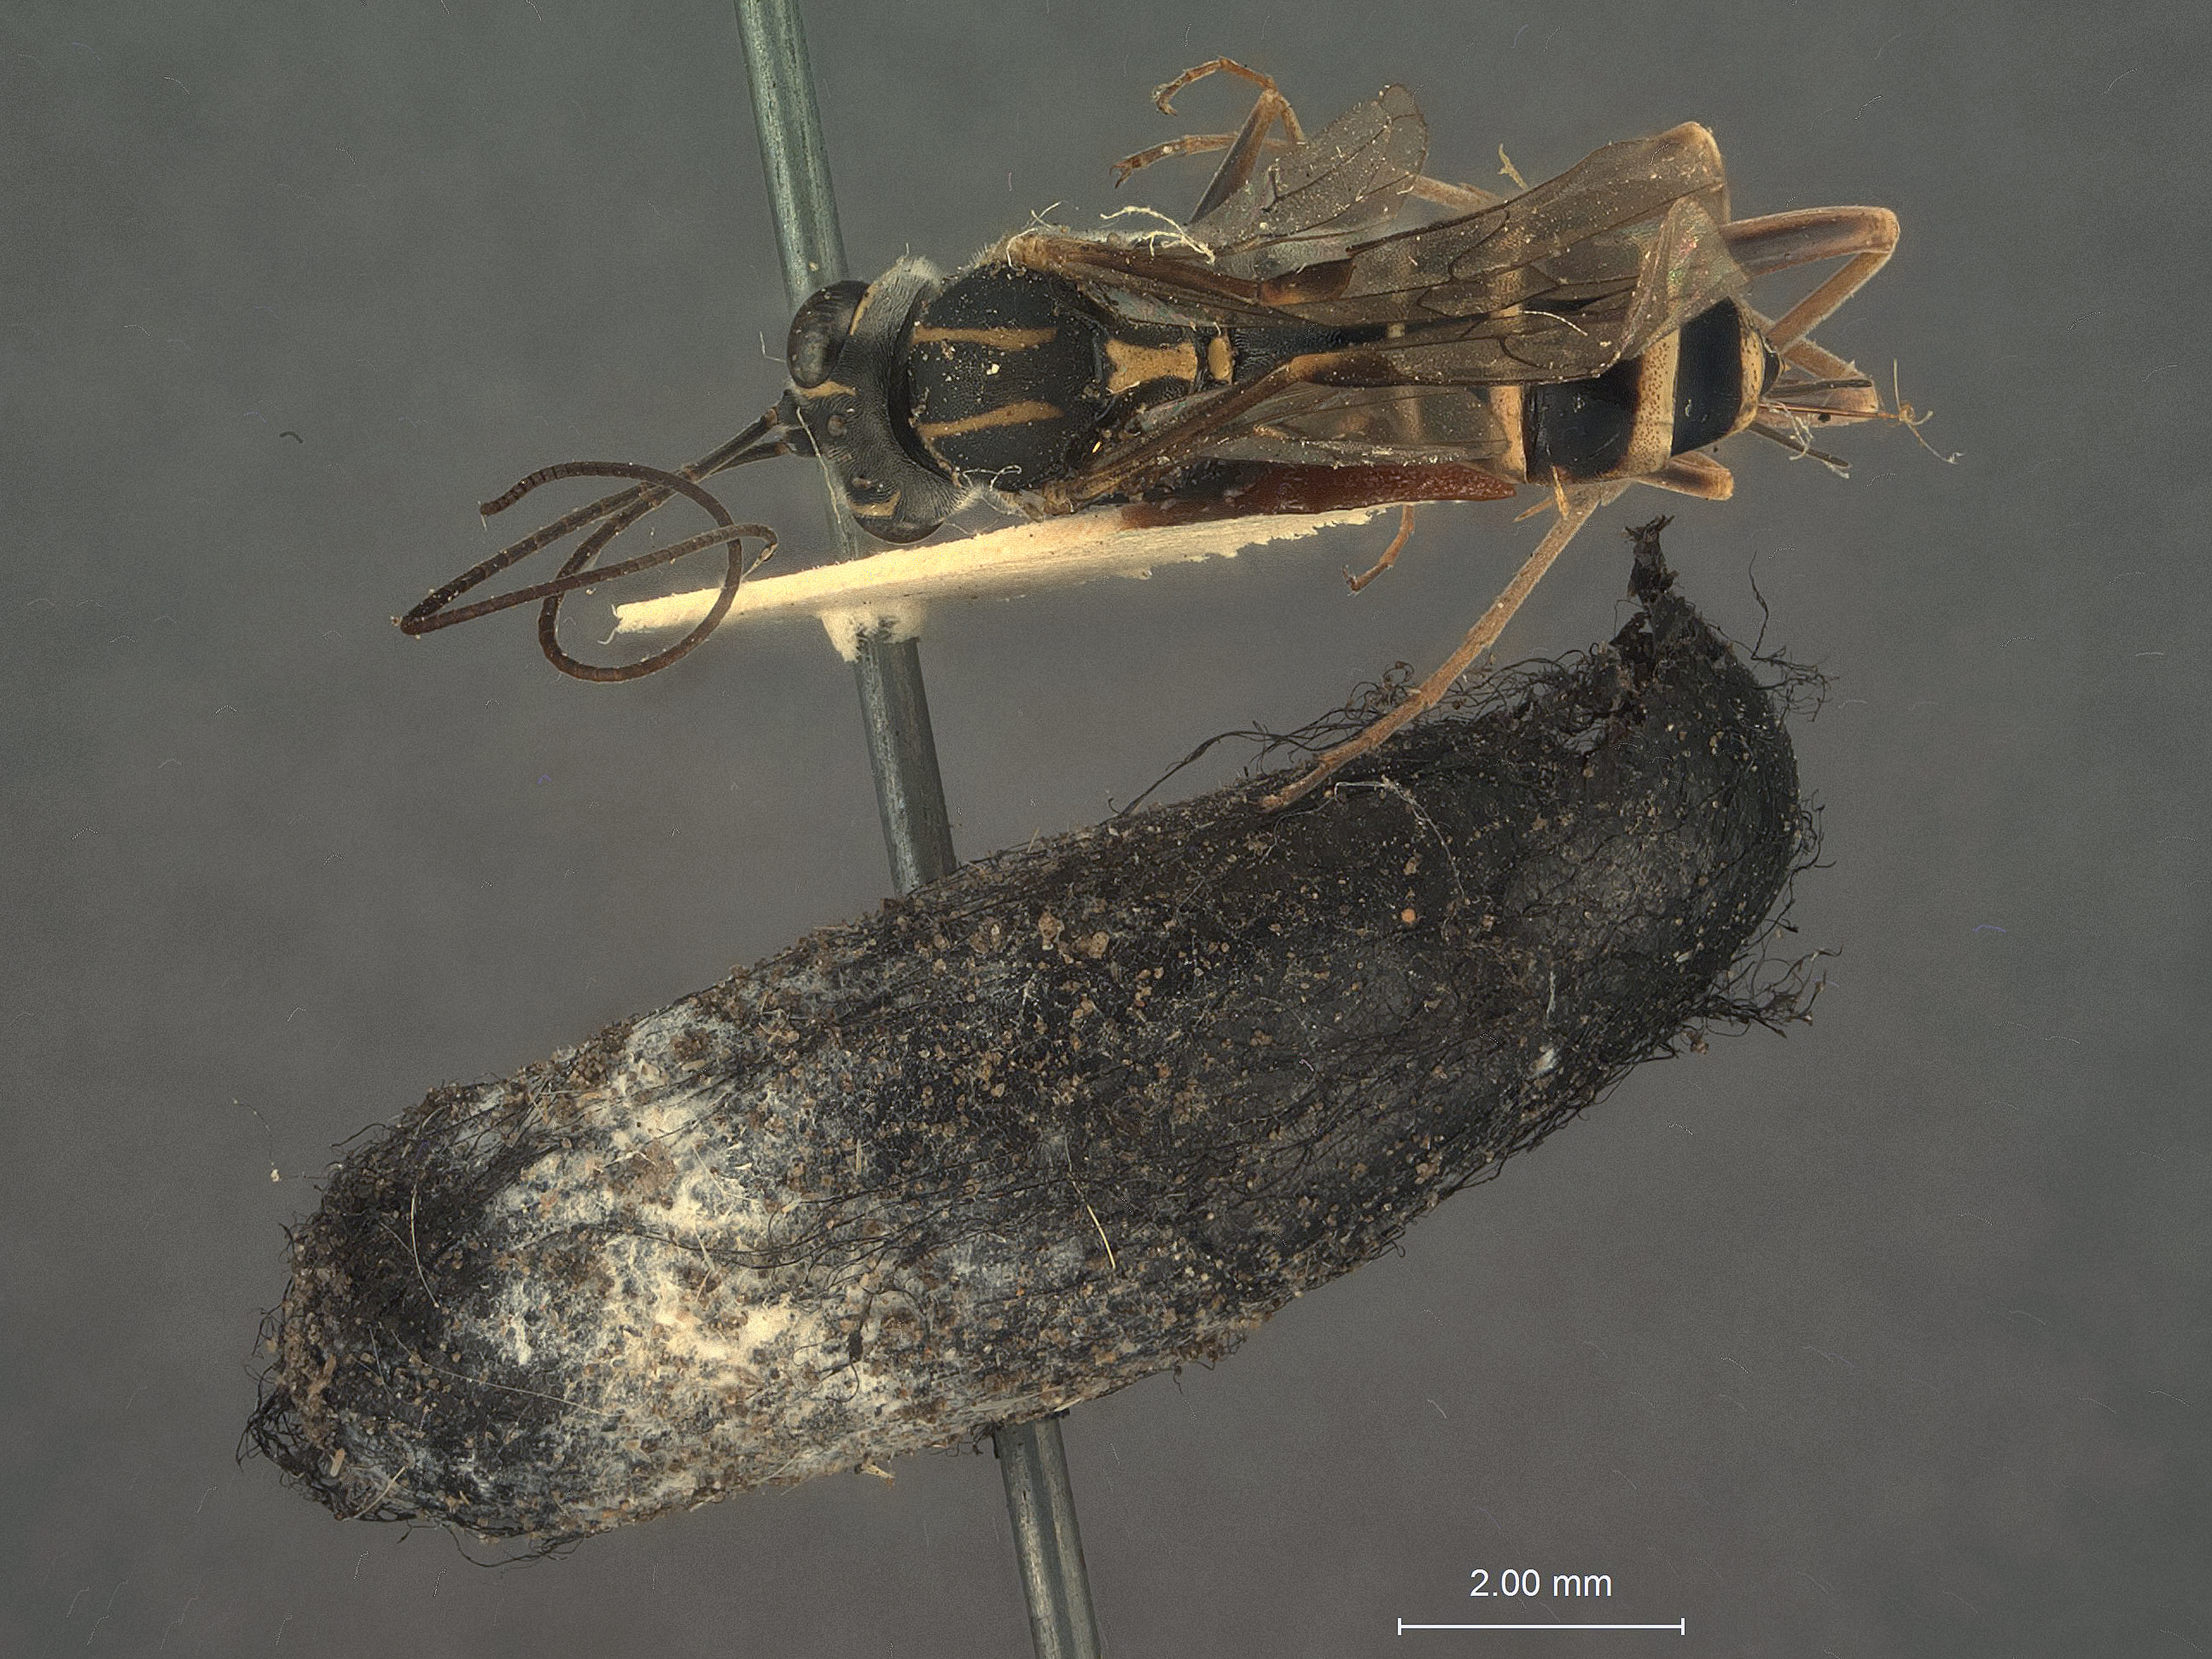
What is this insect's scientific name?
Exetastes lasius
